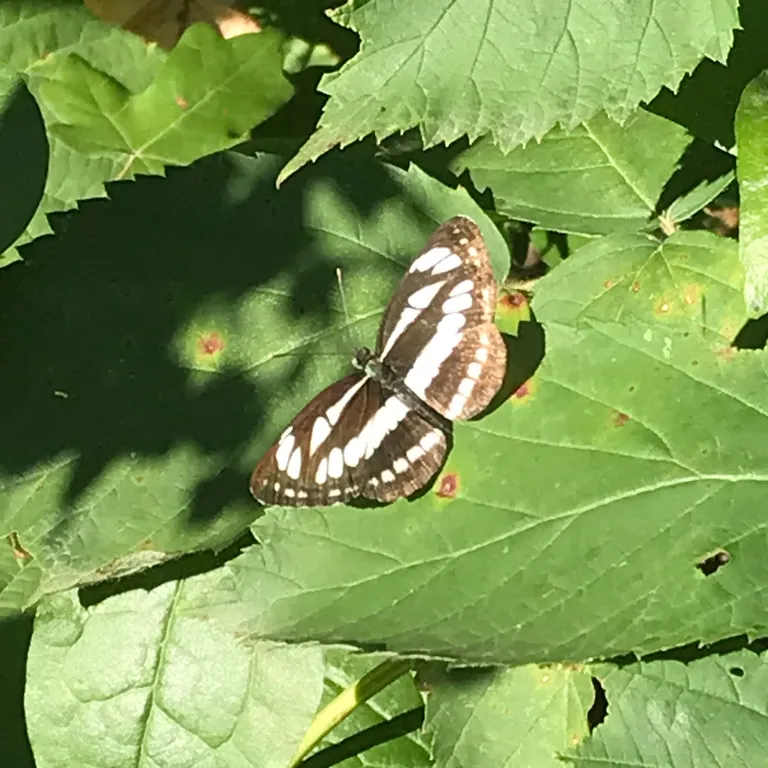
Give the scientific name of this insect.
Neptis sappho
